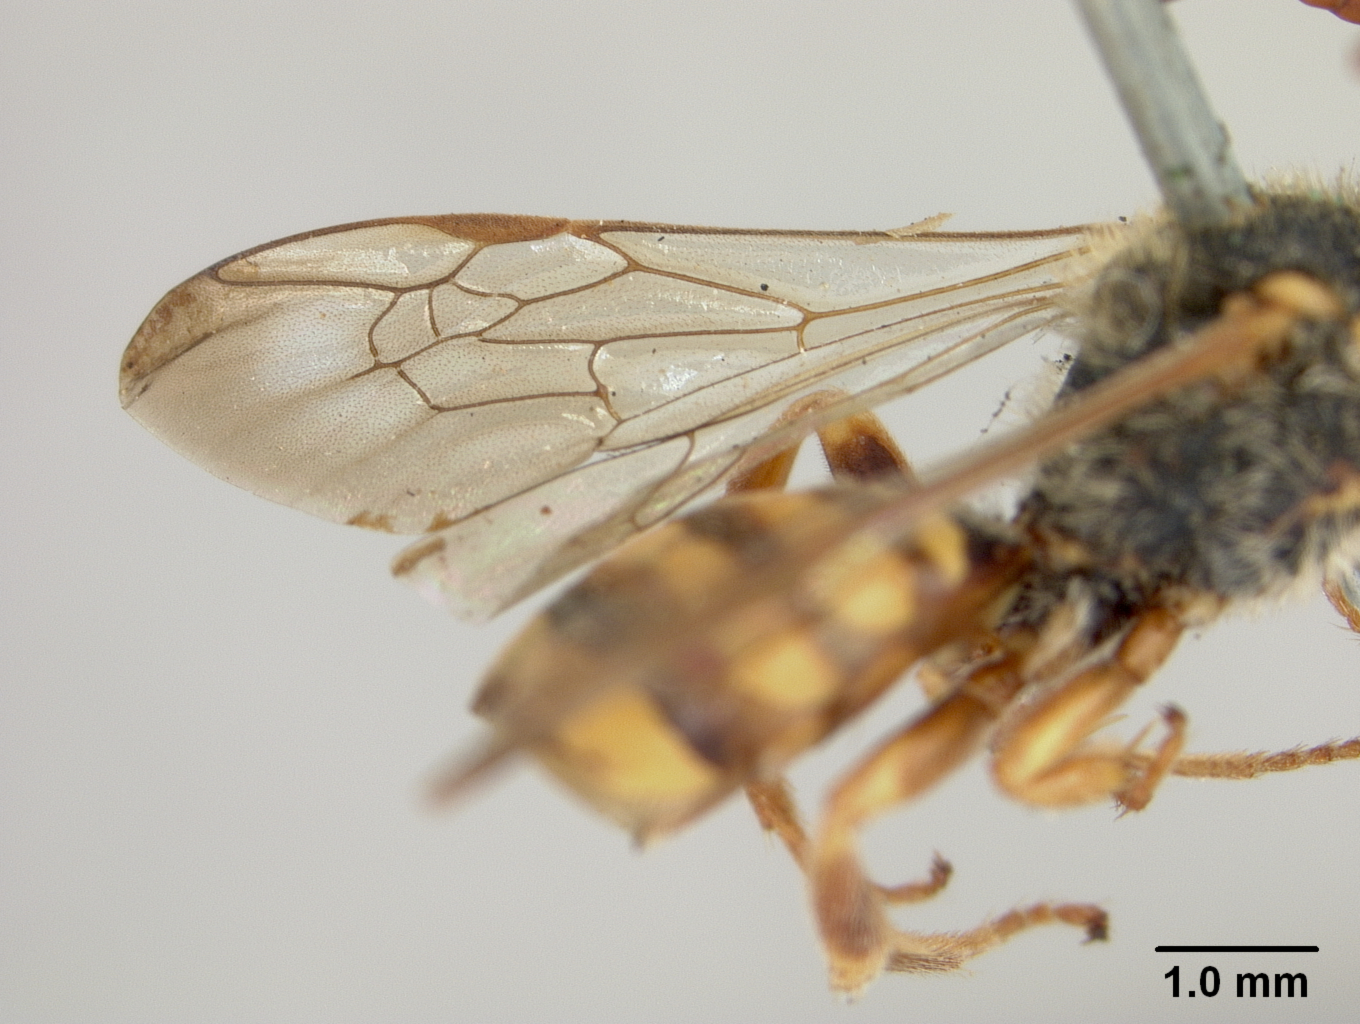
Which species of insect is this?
Nomada coquilletti
